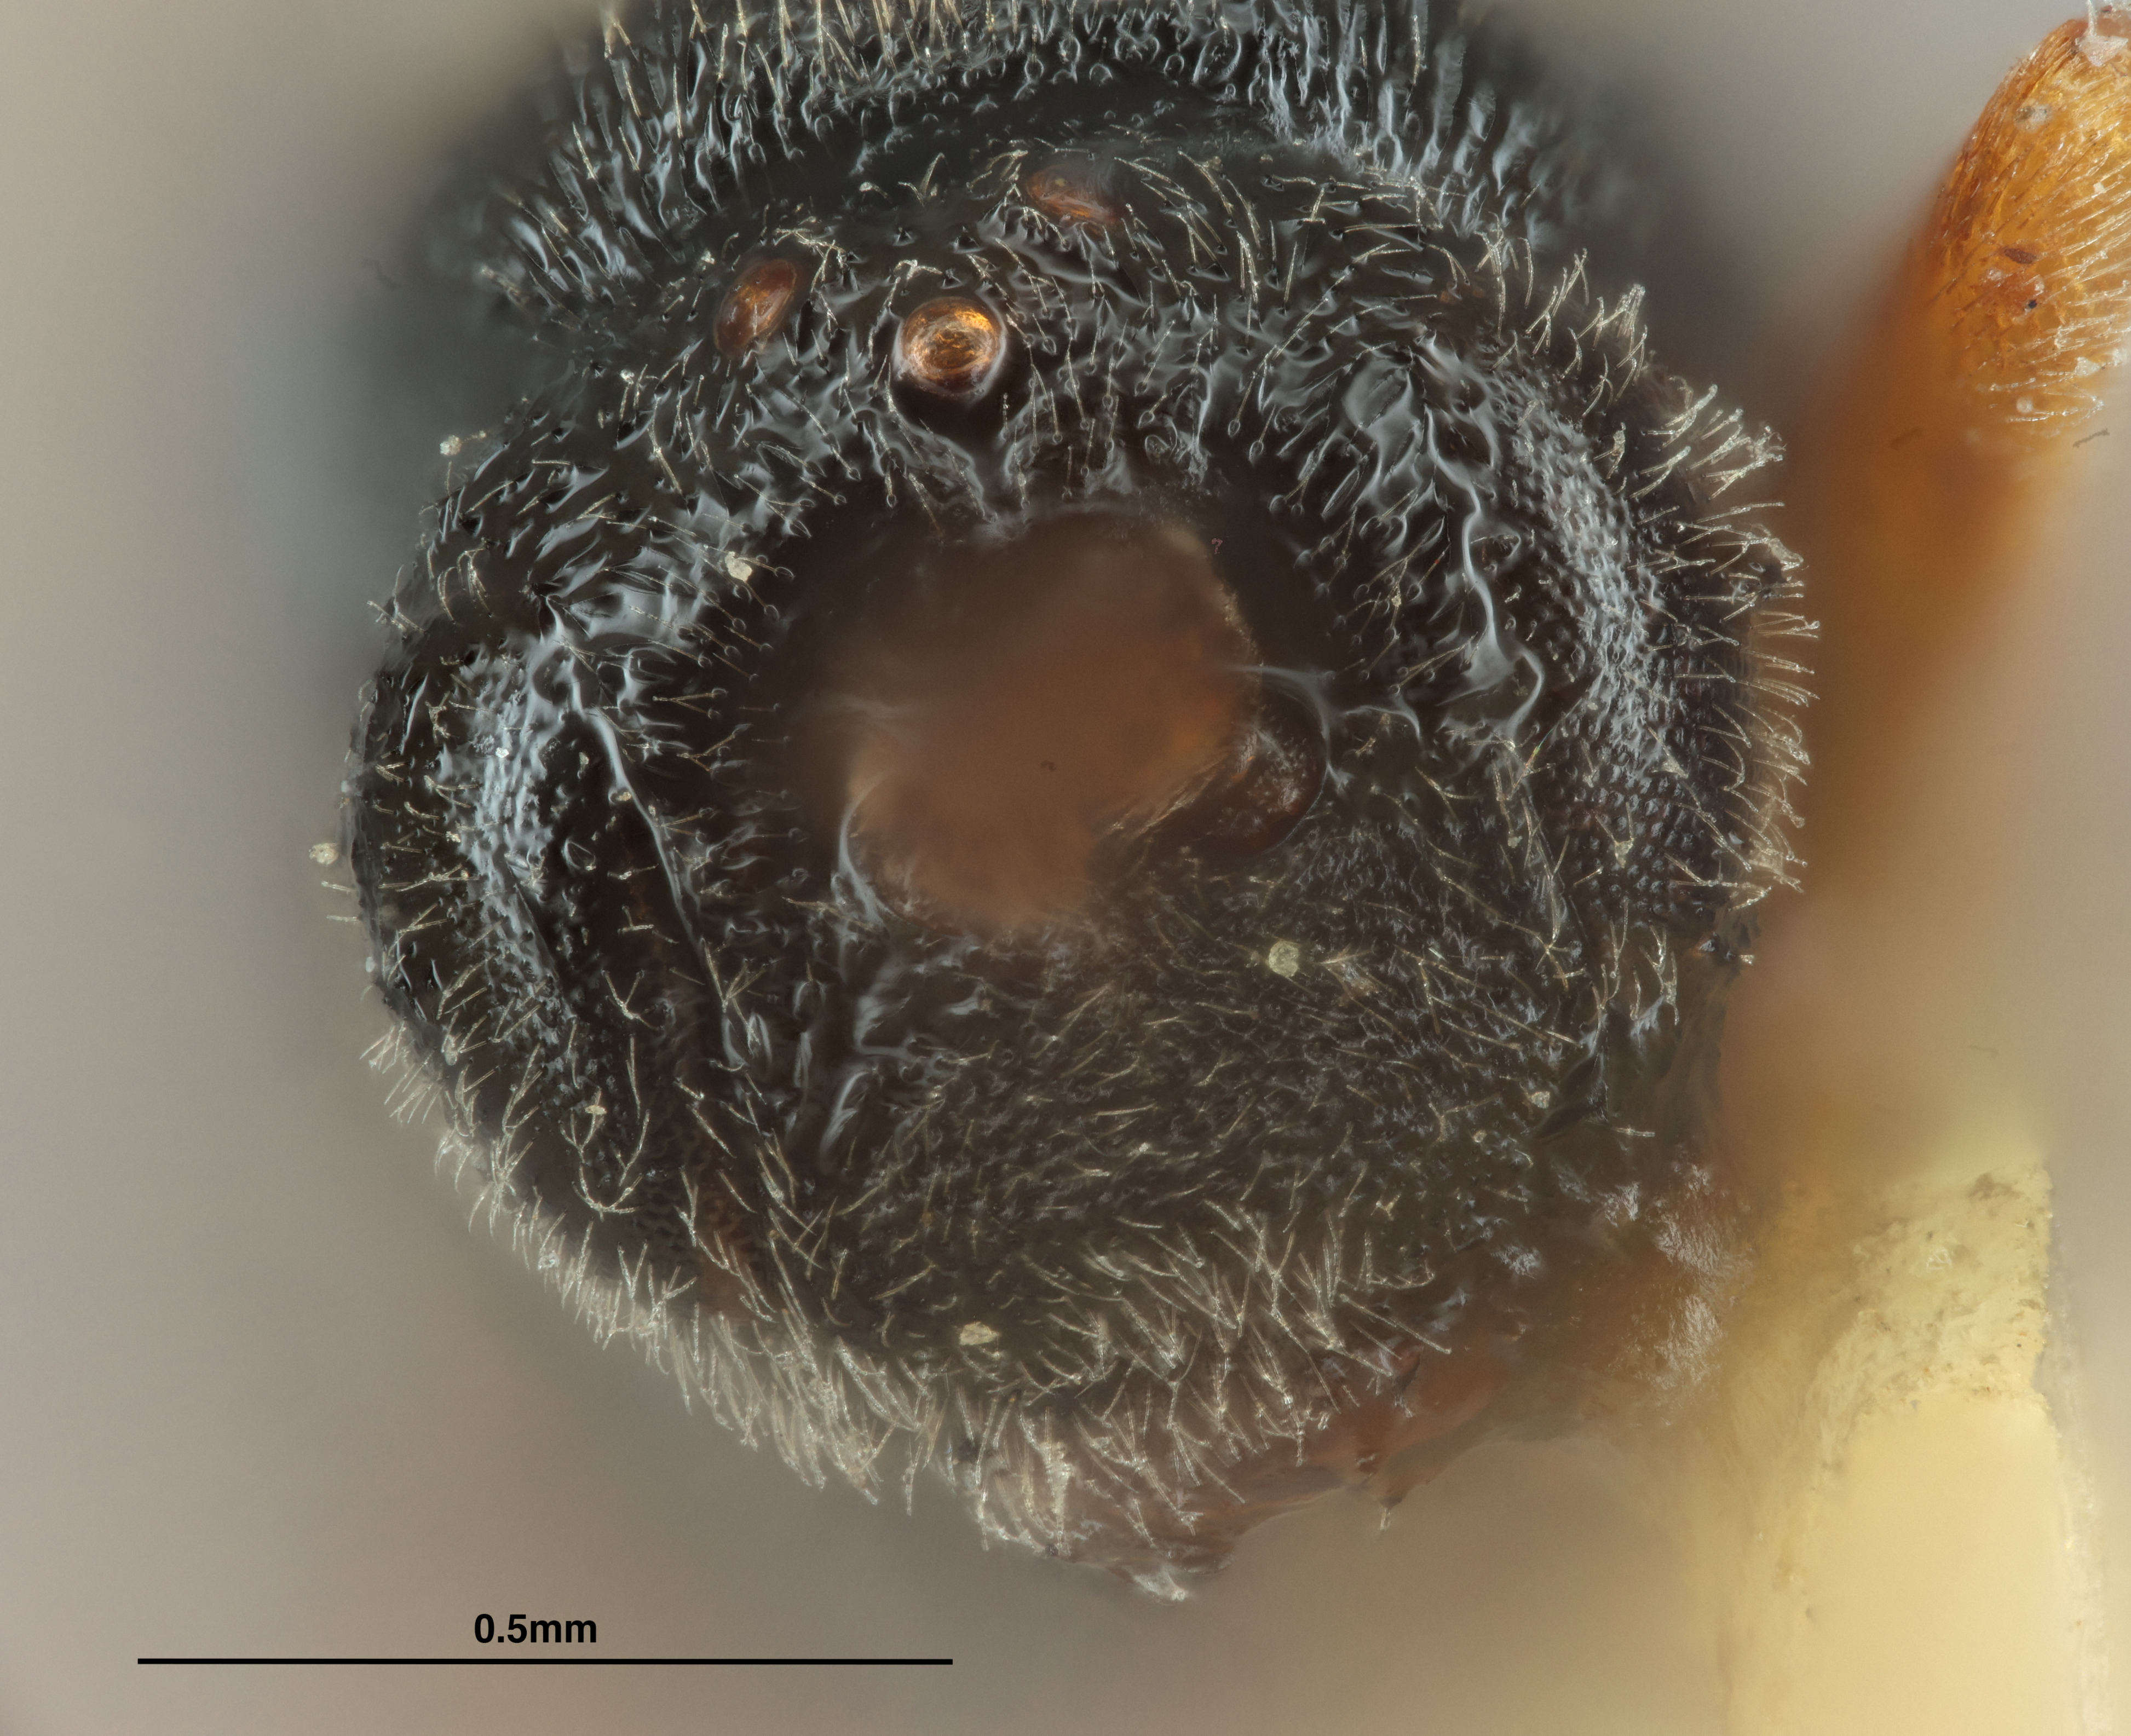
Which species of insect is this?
Apanteles terminalis
